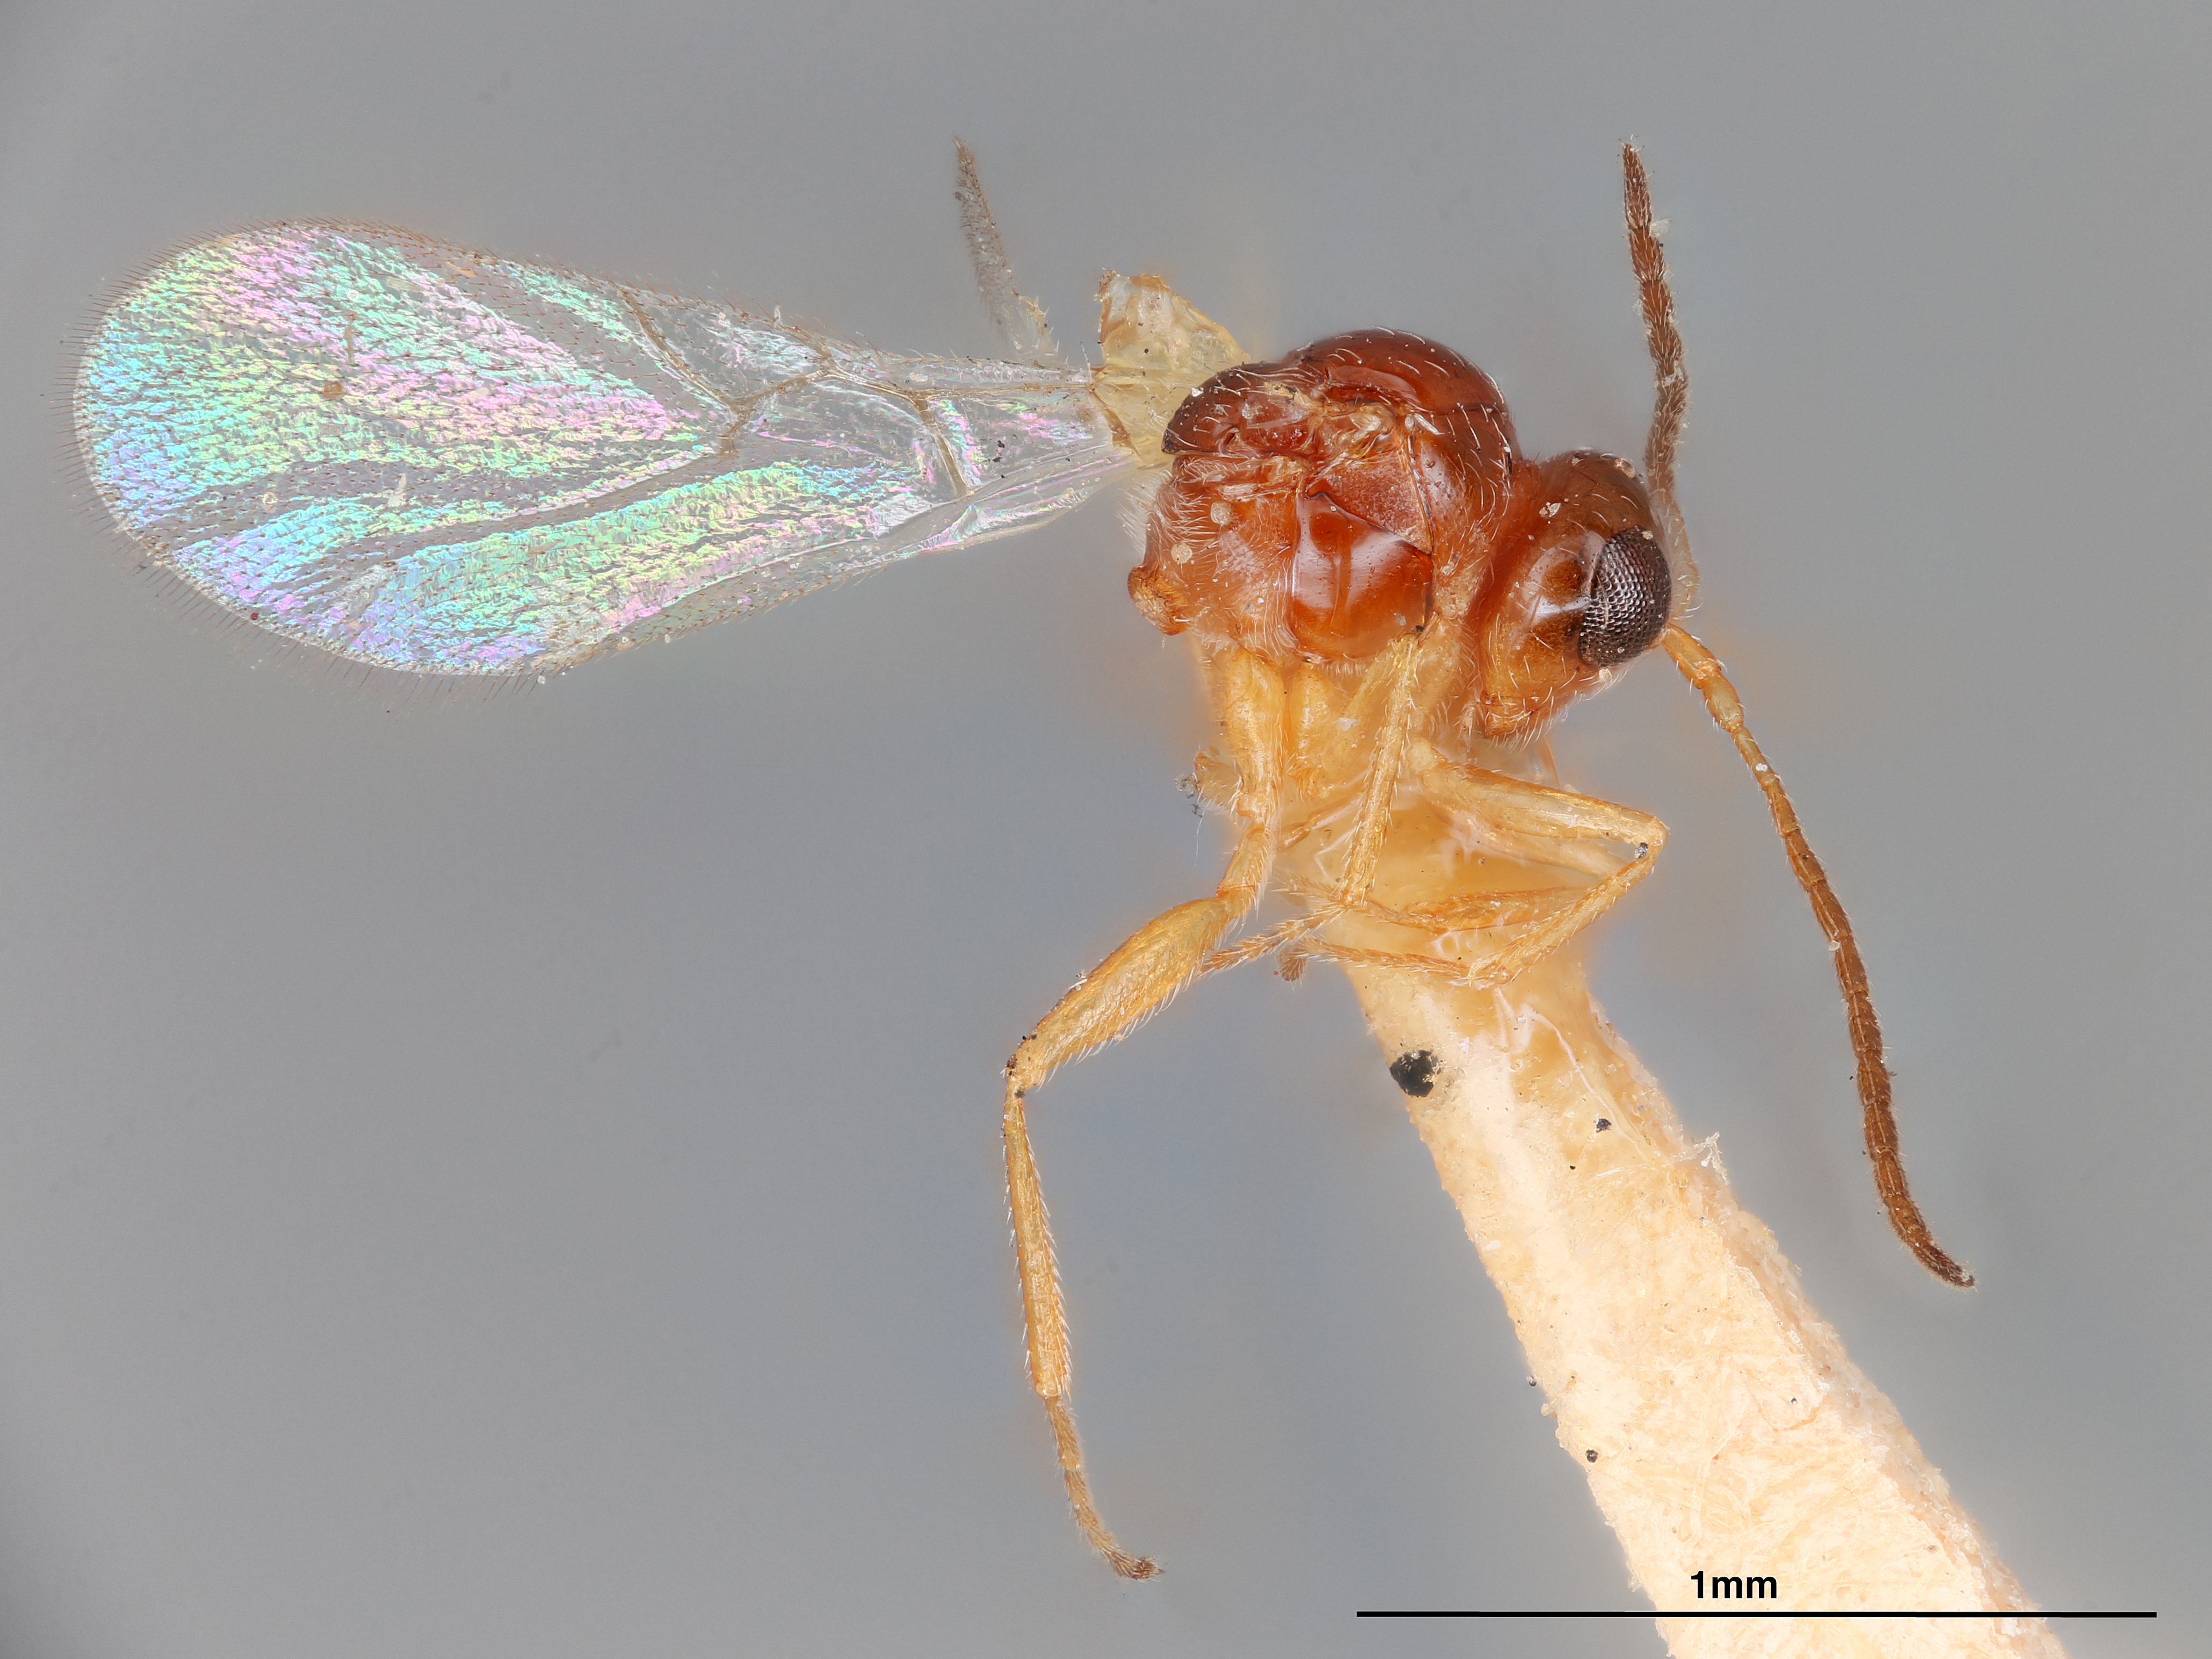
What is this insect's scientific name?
Alloxysta abdominalis
